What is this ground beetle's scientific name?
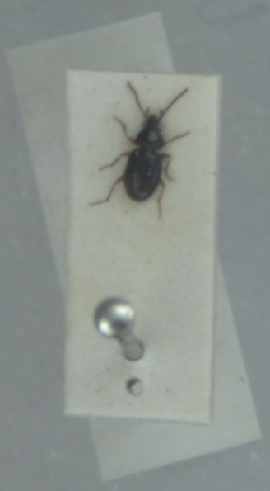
Bembidion mannerheimii
